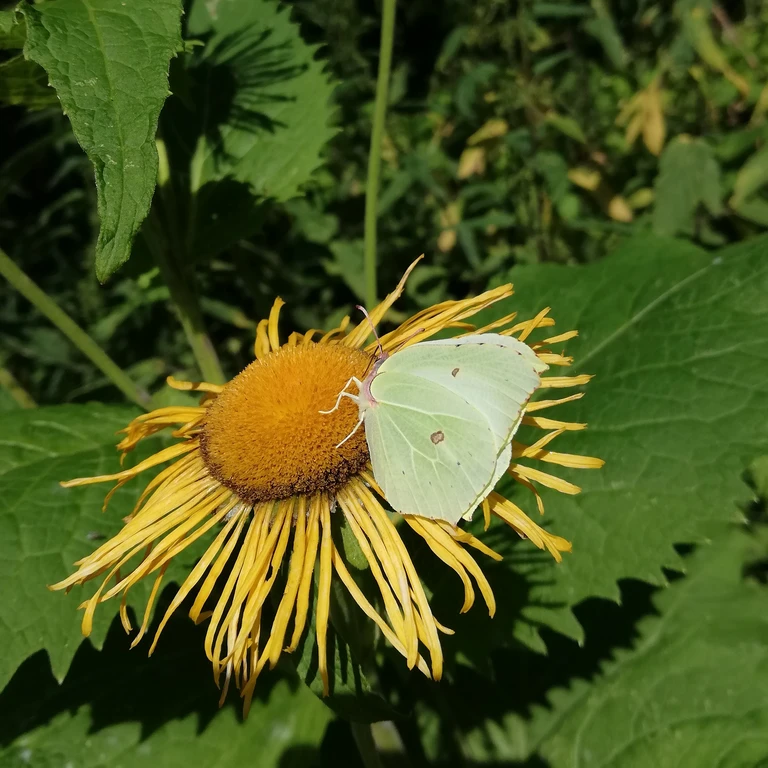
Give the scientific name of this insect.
Gonepteryx rhamni
